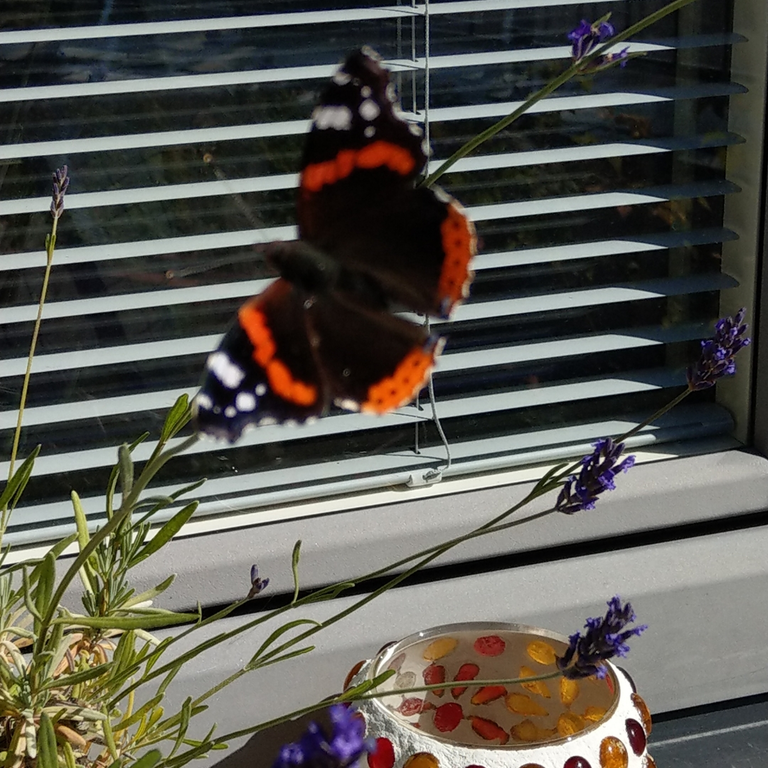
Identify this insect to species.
Vanessa atalanta
